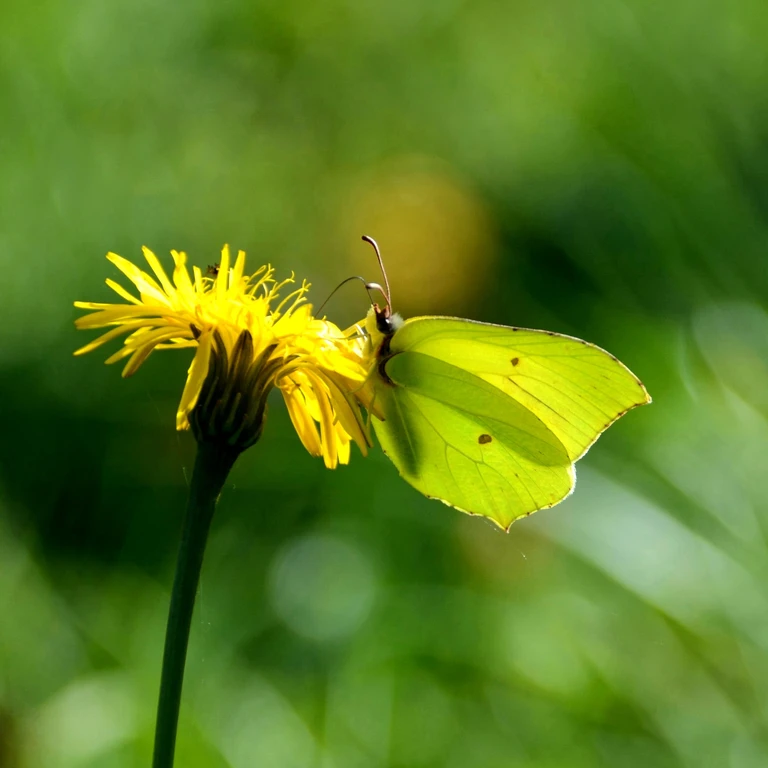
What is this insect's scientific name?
Gonepteryx rhamni
